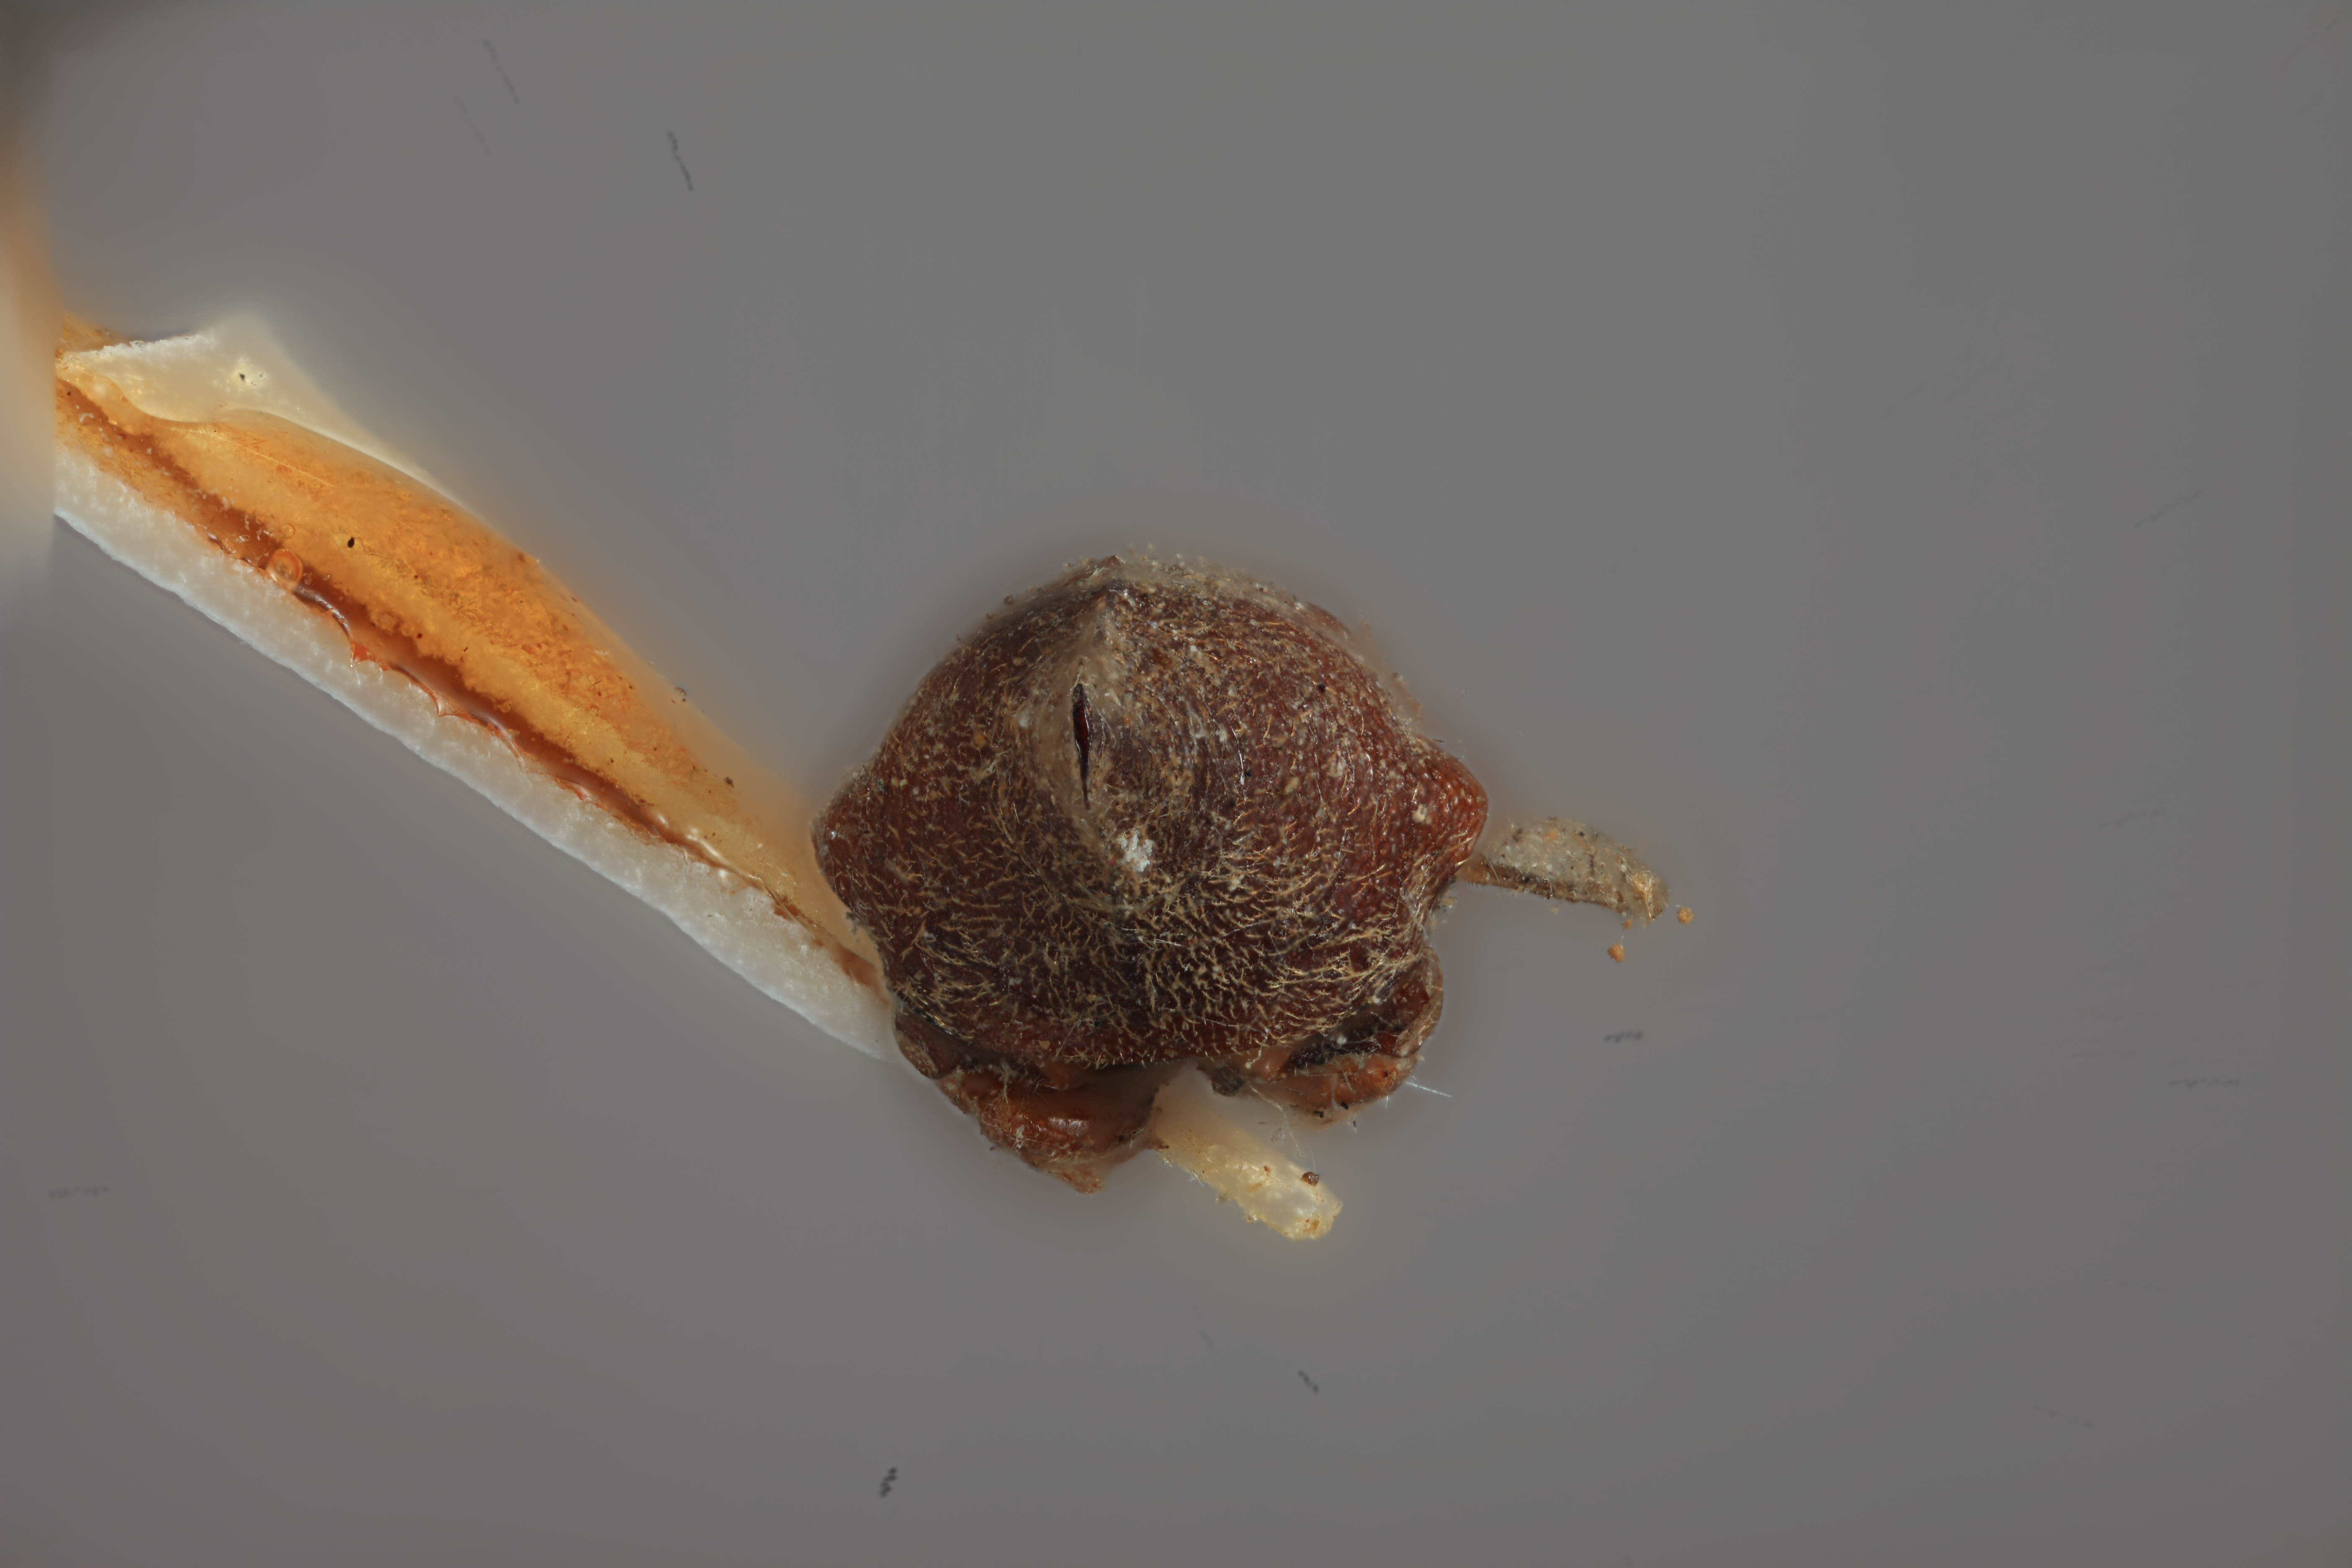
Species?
Guayaquila rareriana
